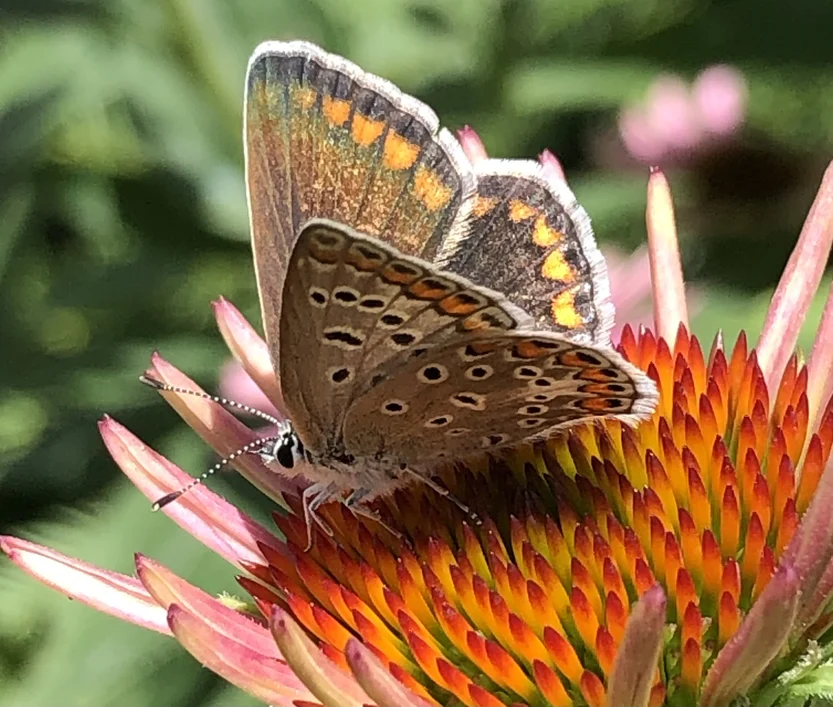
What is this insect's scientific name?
Polyommatus icarus
